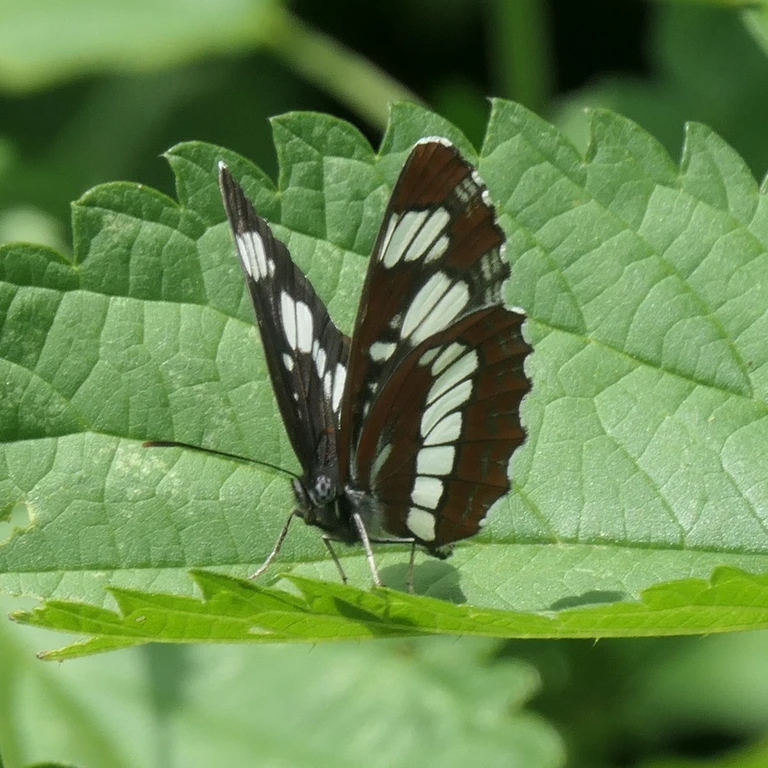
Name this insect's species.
Neptis rivularis
